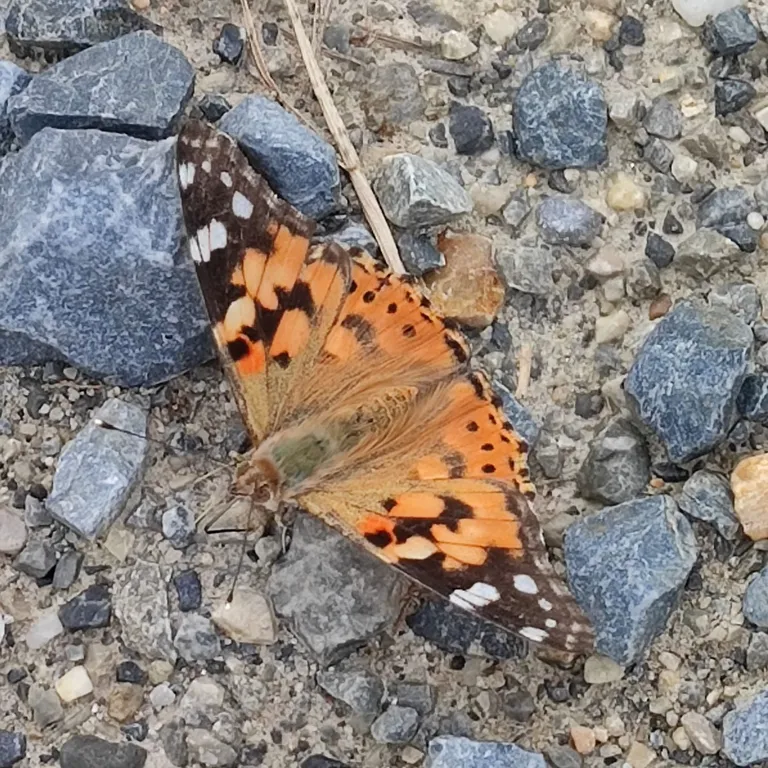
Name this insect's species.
Vanessa cardui
